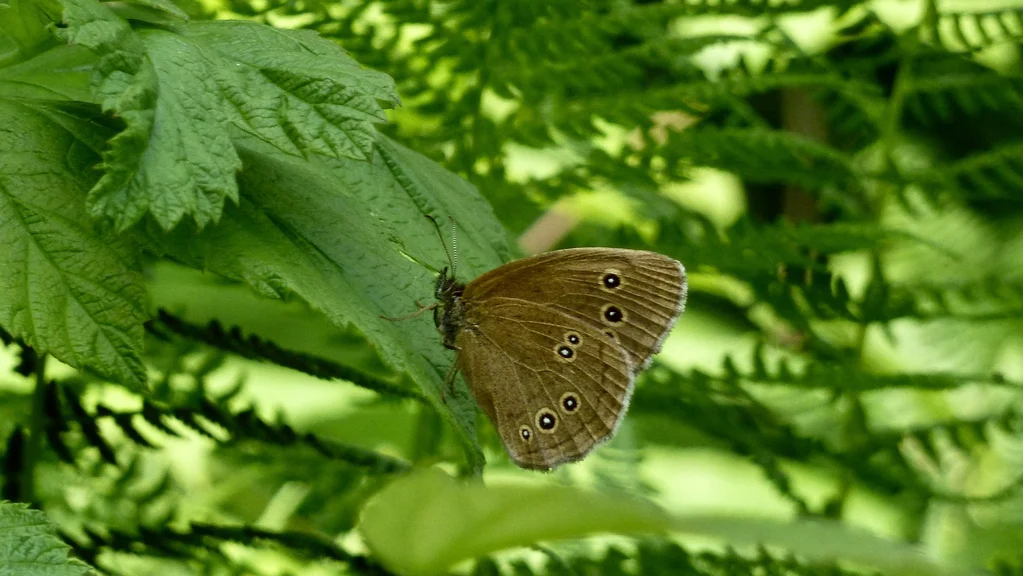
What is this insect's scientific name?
Aphantopus hyperantus
